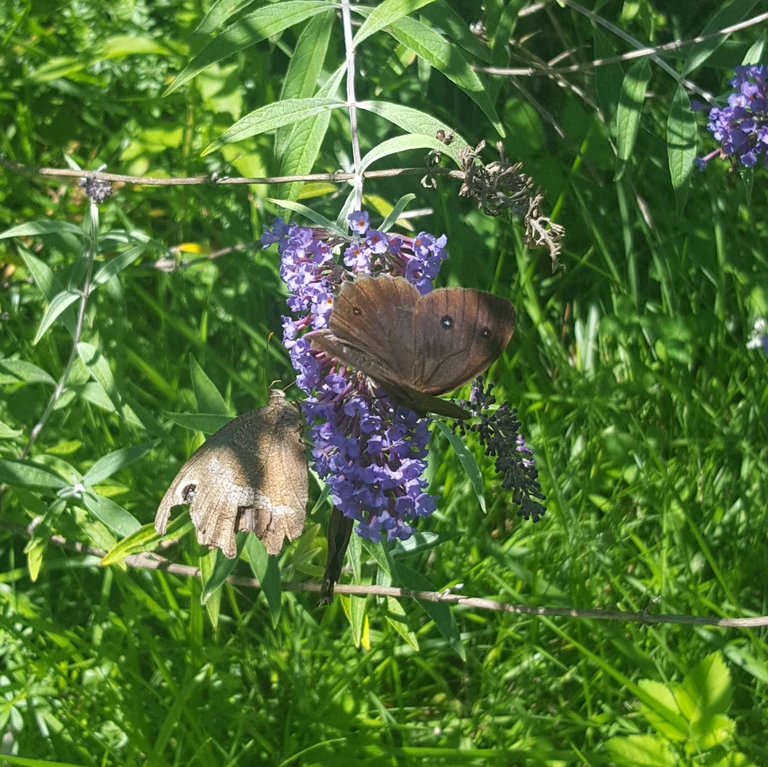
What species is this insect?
Minois dryas
